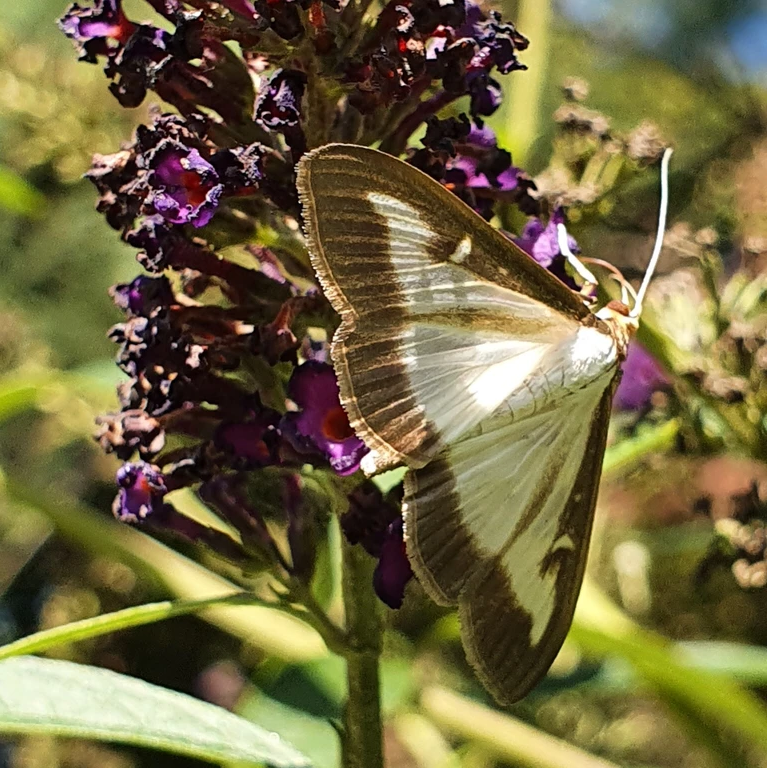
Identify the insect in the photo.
Cydalima perspectalis
